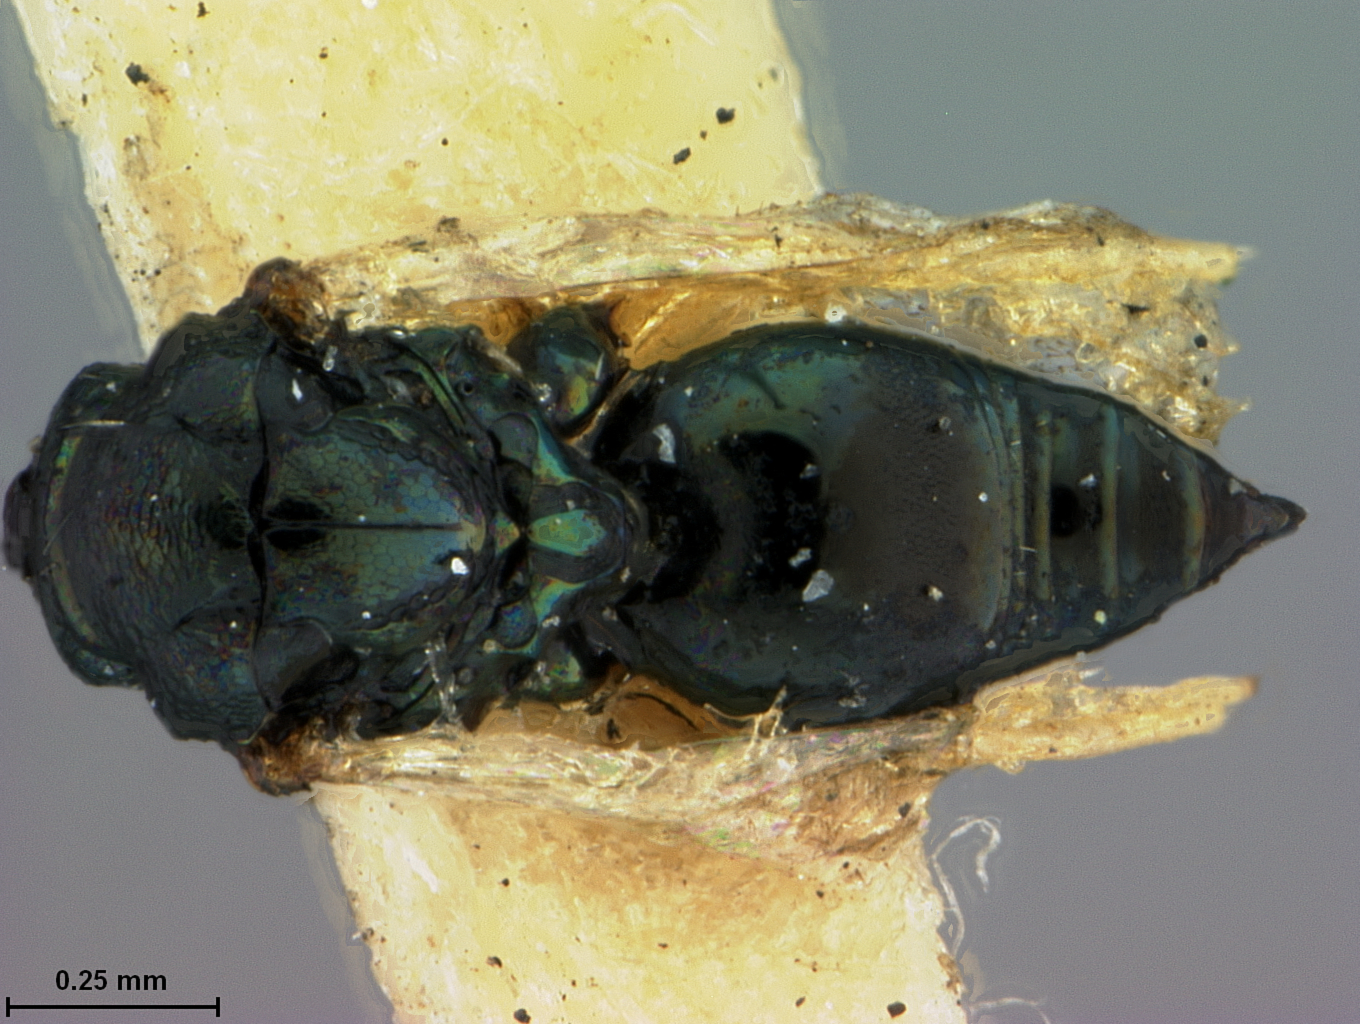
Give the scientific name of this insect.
Elachistus flavipes
